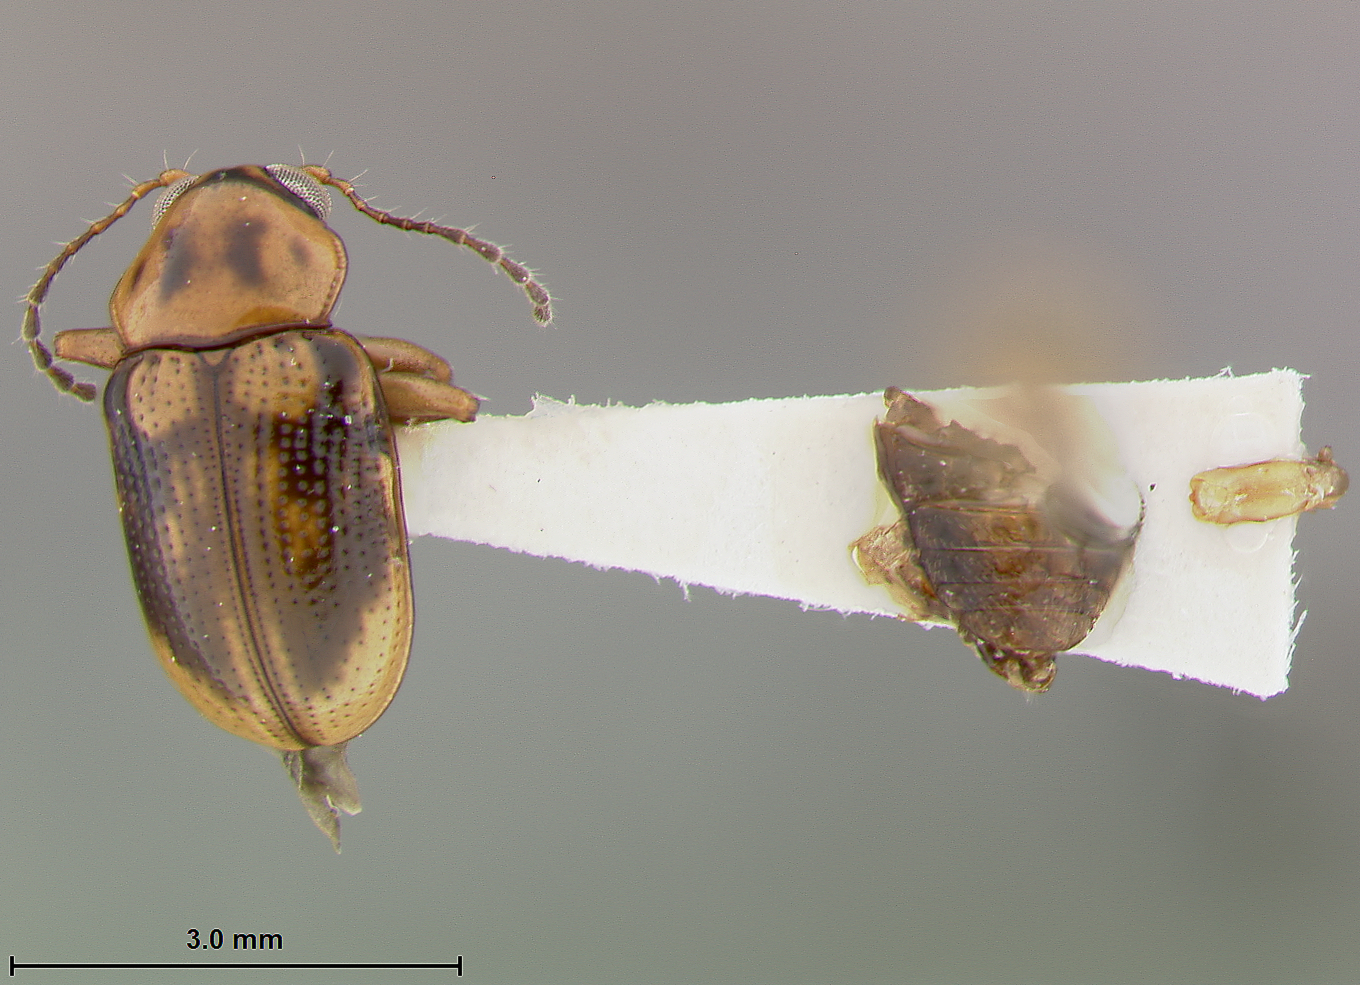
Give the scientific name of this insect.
Metachroma rhizophorae
